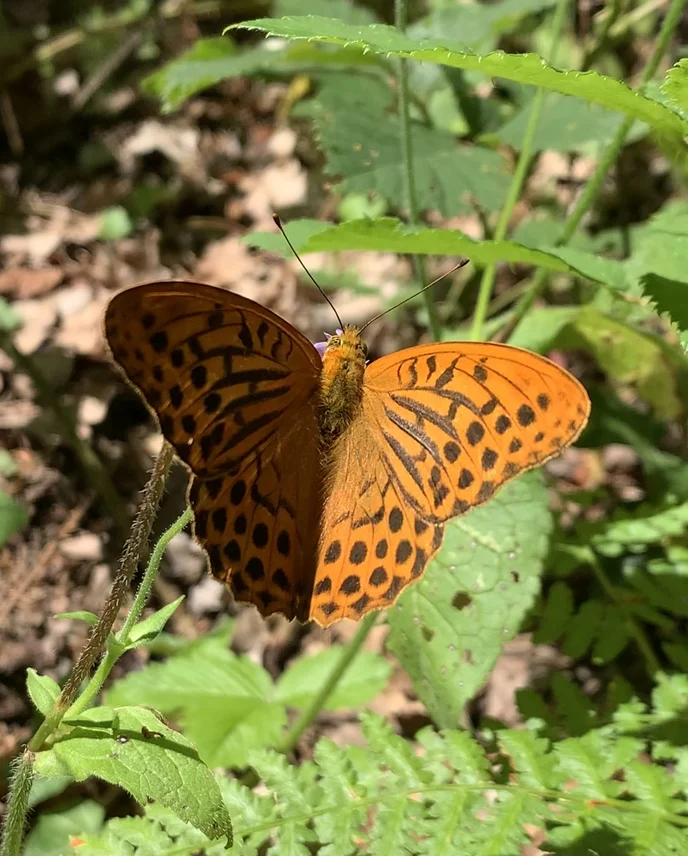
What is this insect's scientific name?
Argynnis paphia
